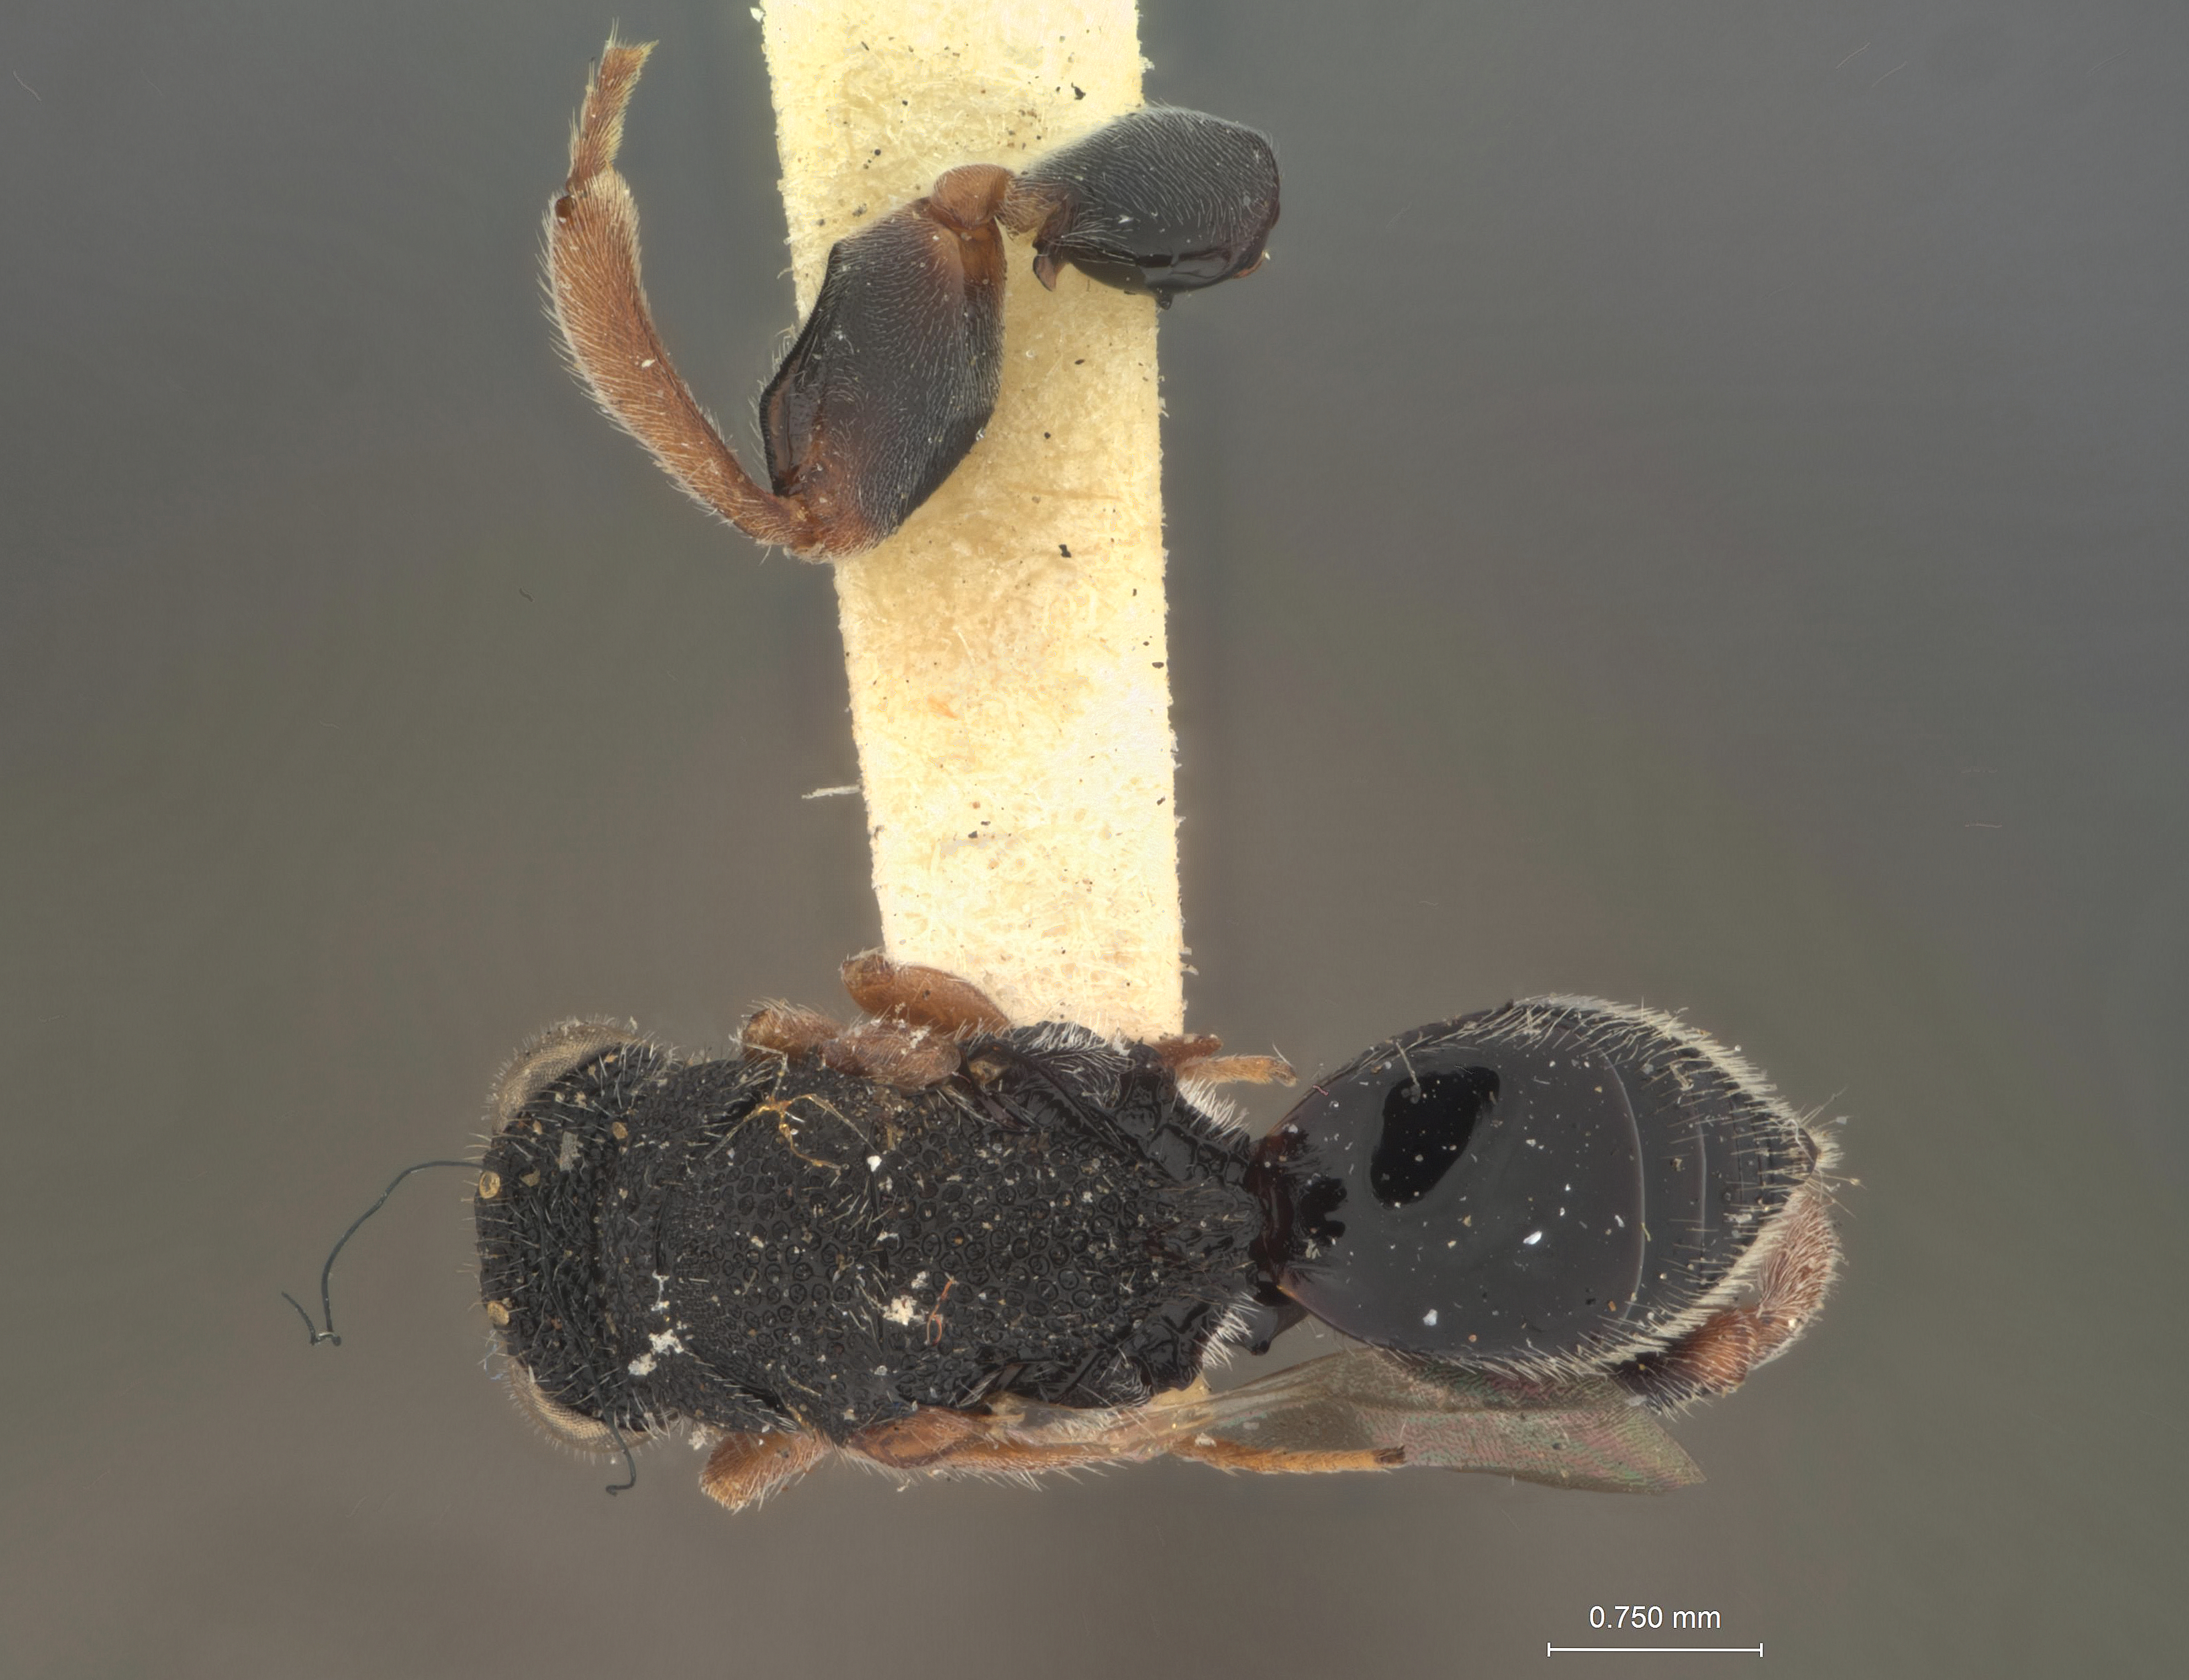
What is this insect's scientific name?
Stomatoceras magnidens
